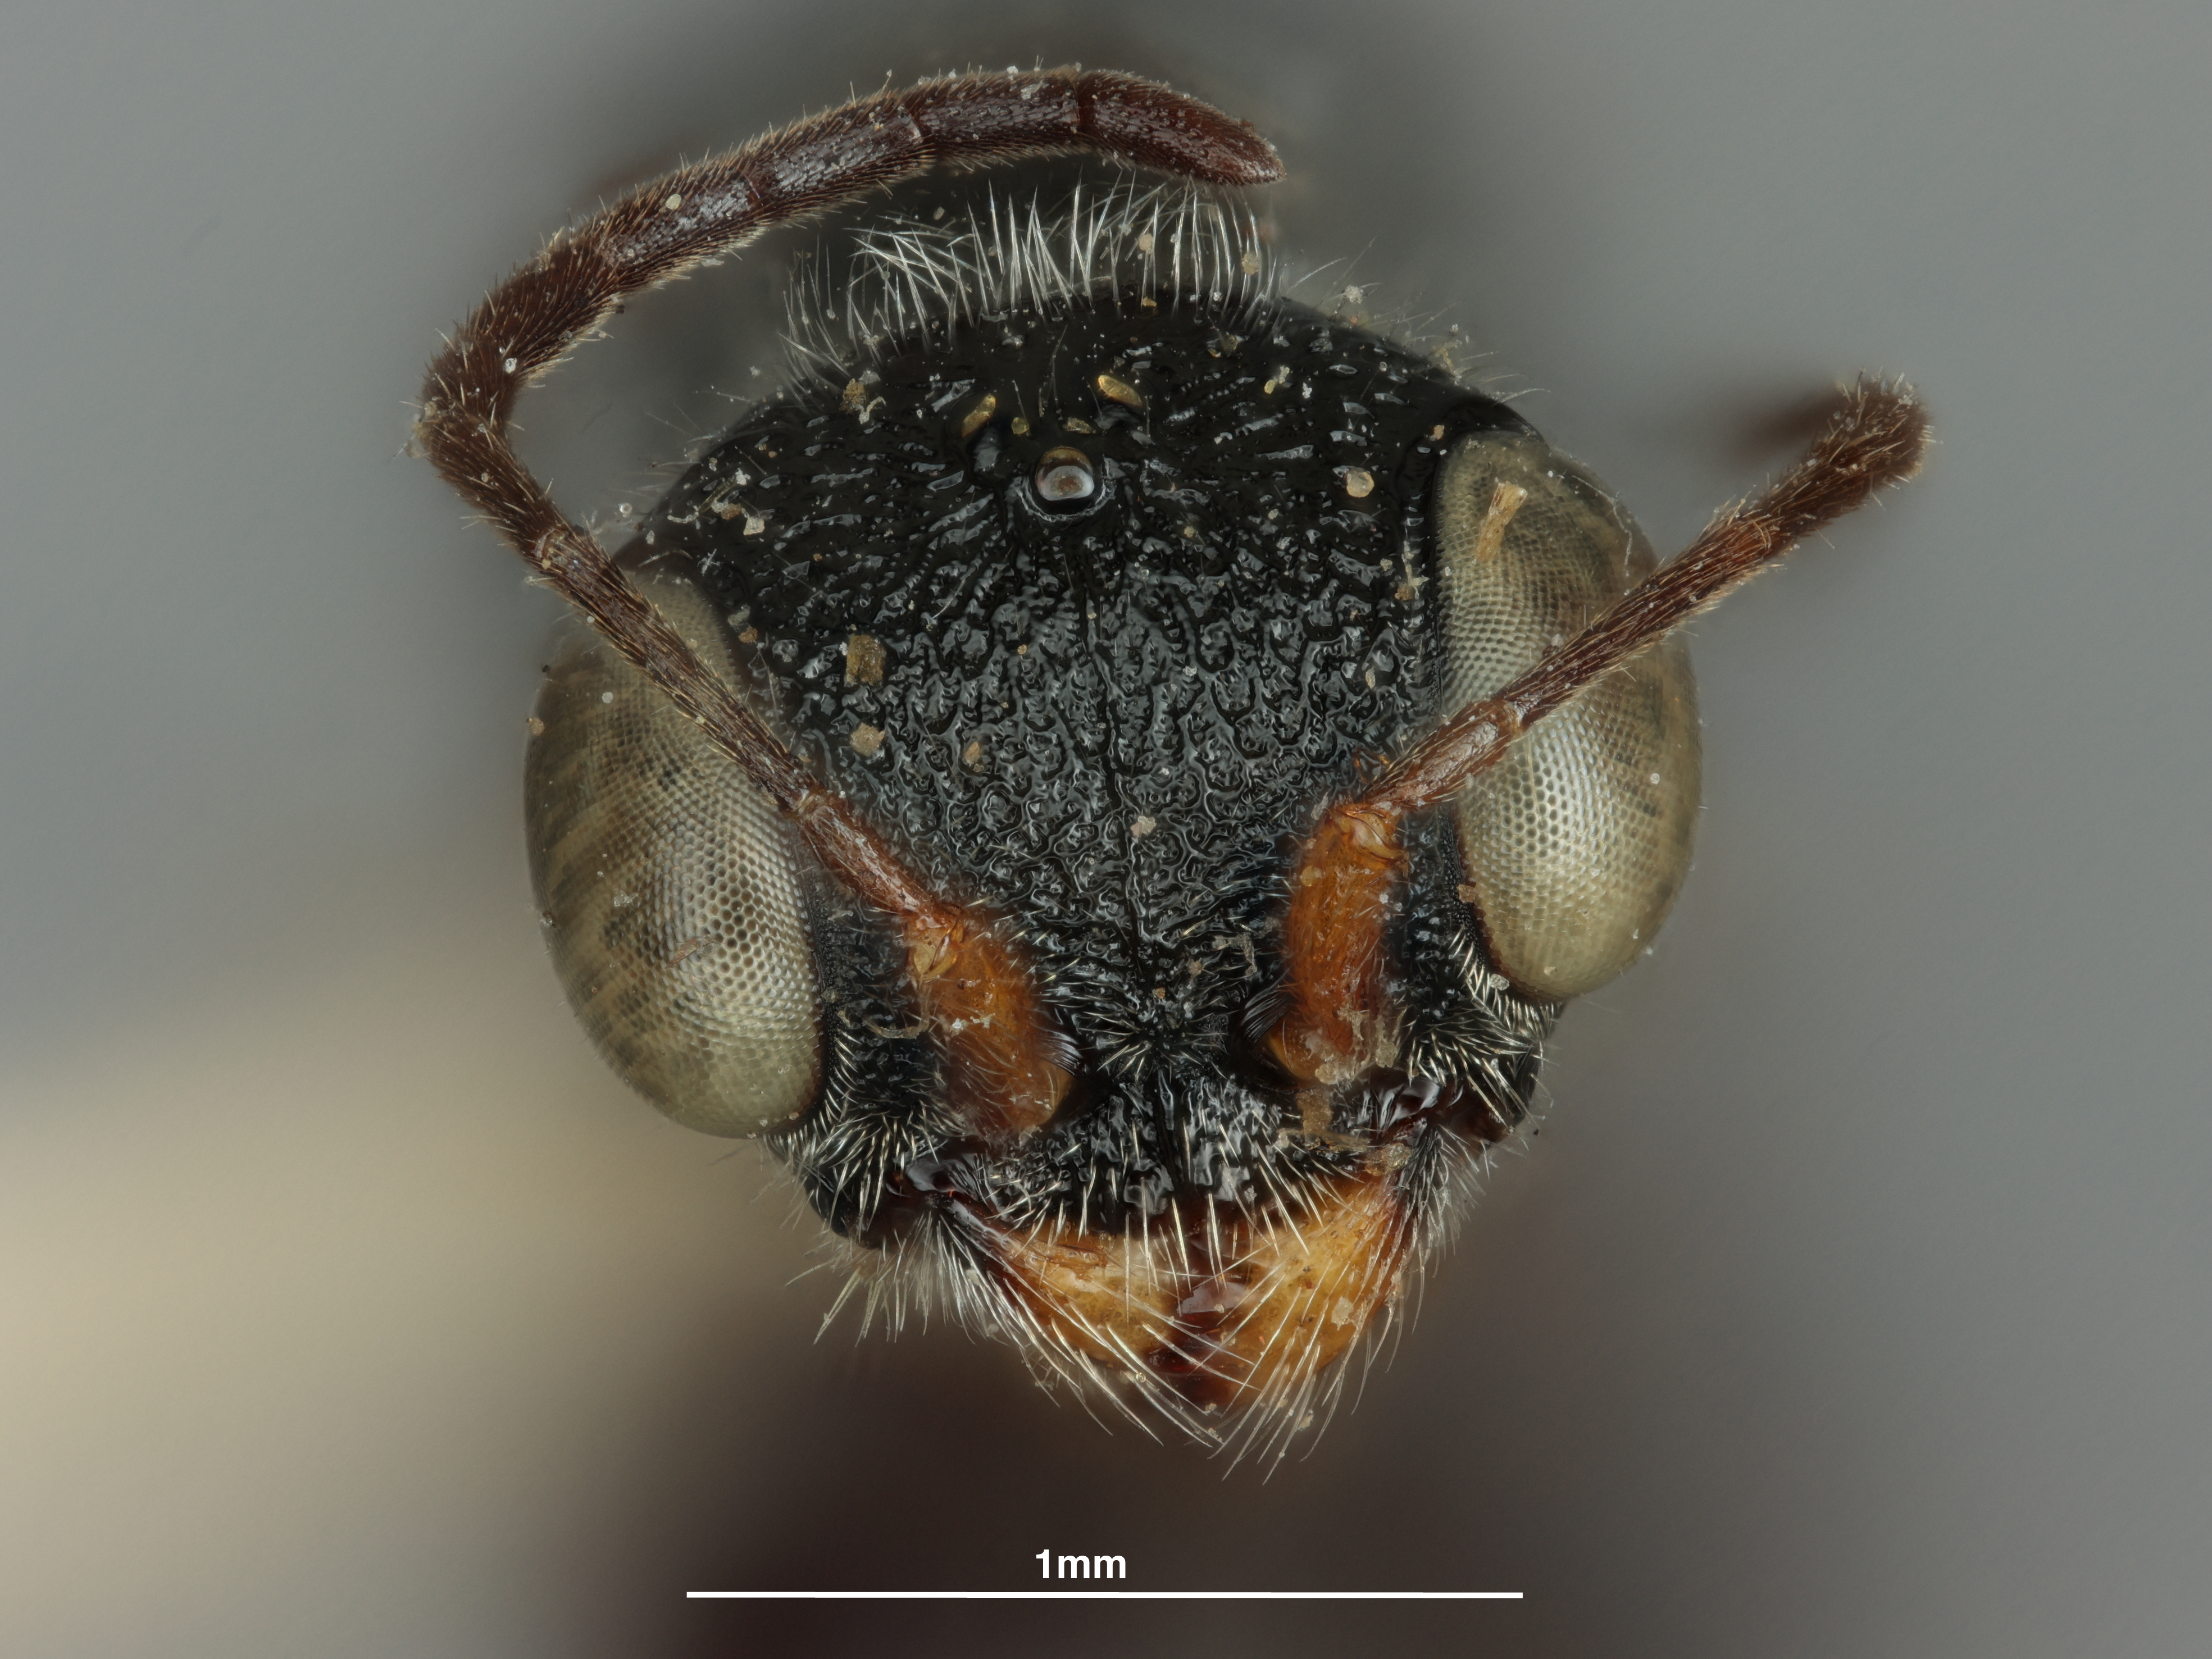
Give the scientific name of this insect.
Deinodryinus pilosus
